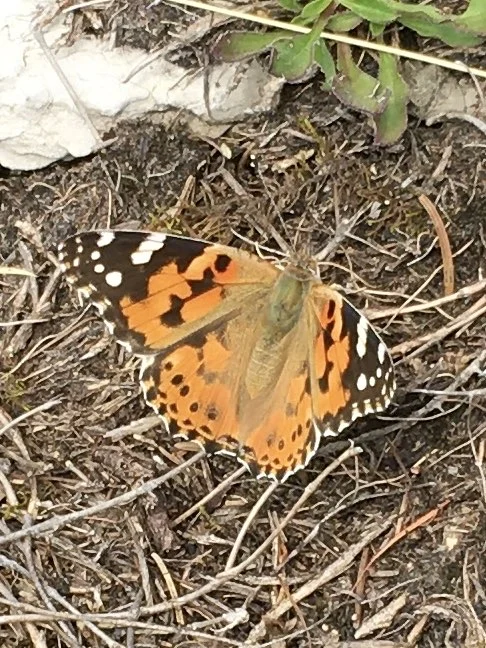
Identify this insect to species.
Vanessa cardui
